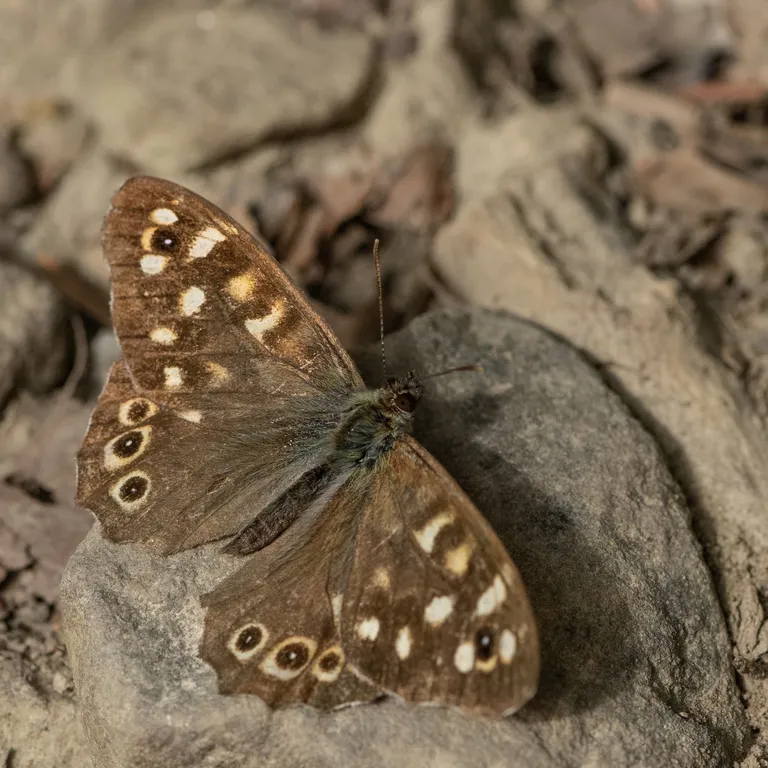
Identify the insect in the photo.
Pararge aegeria
